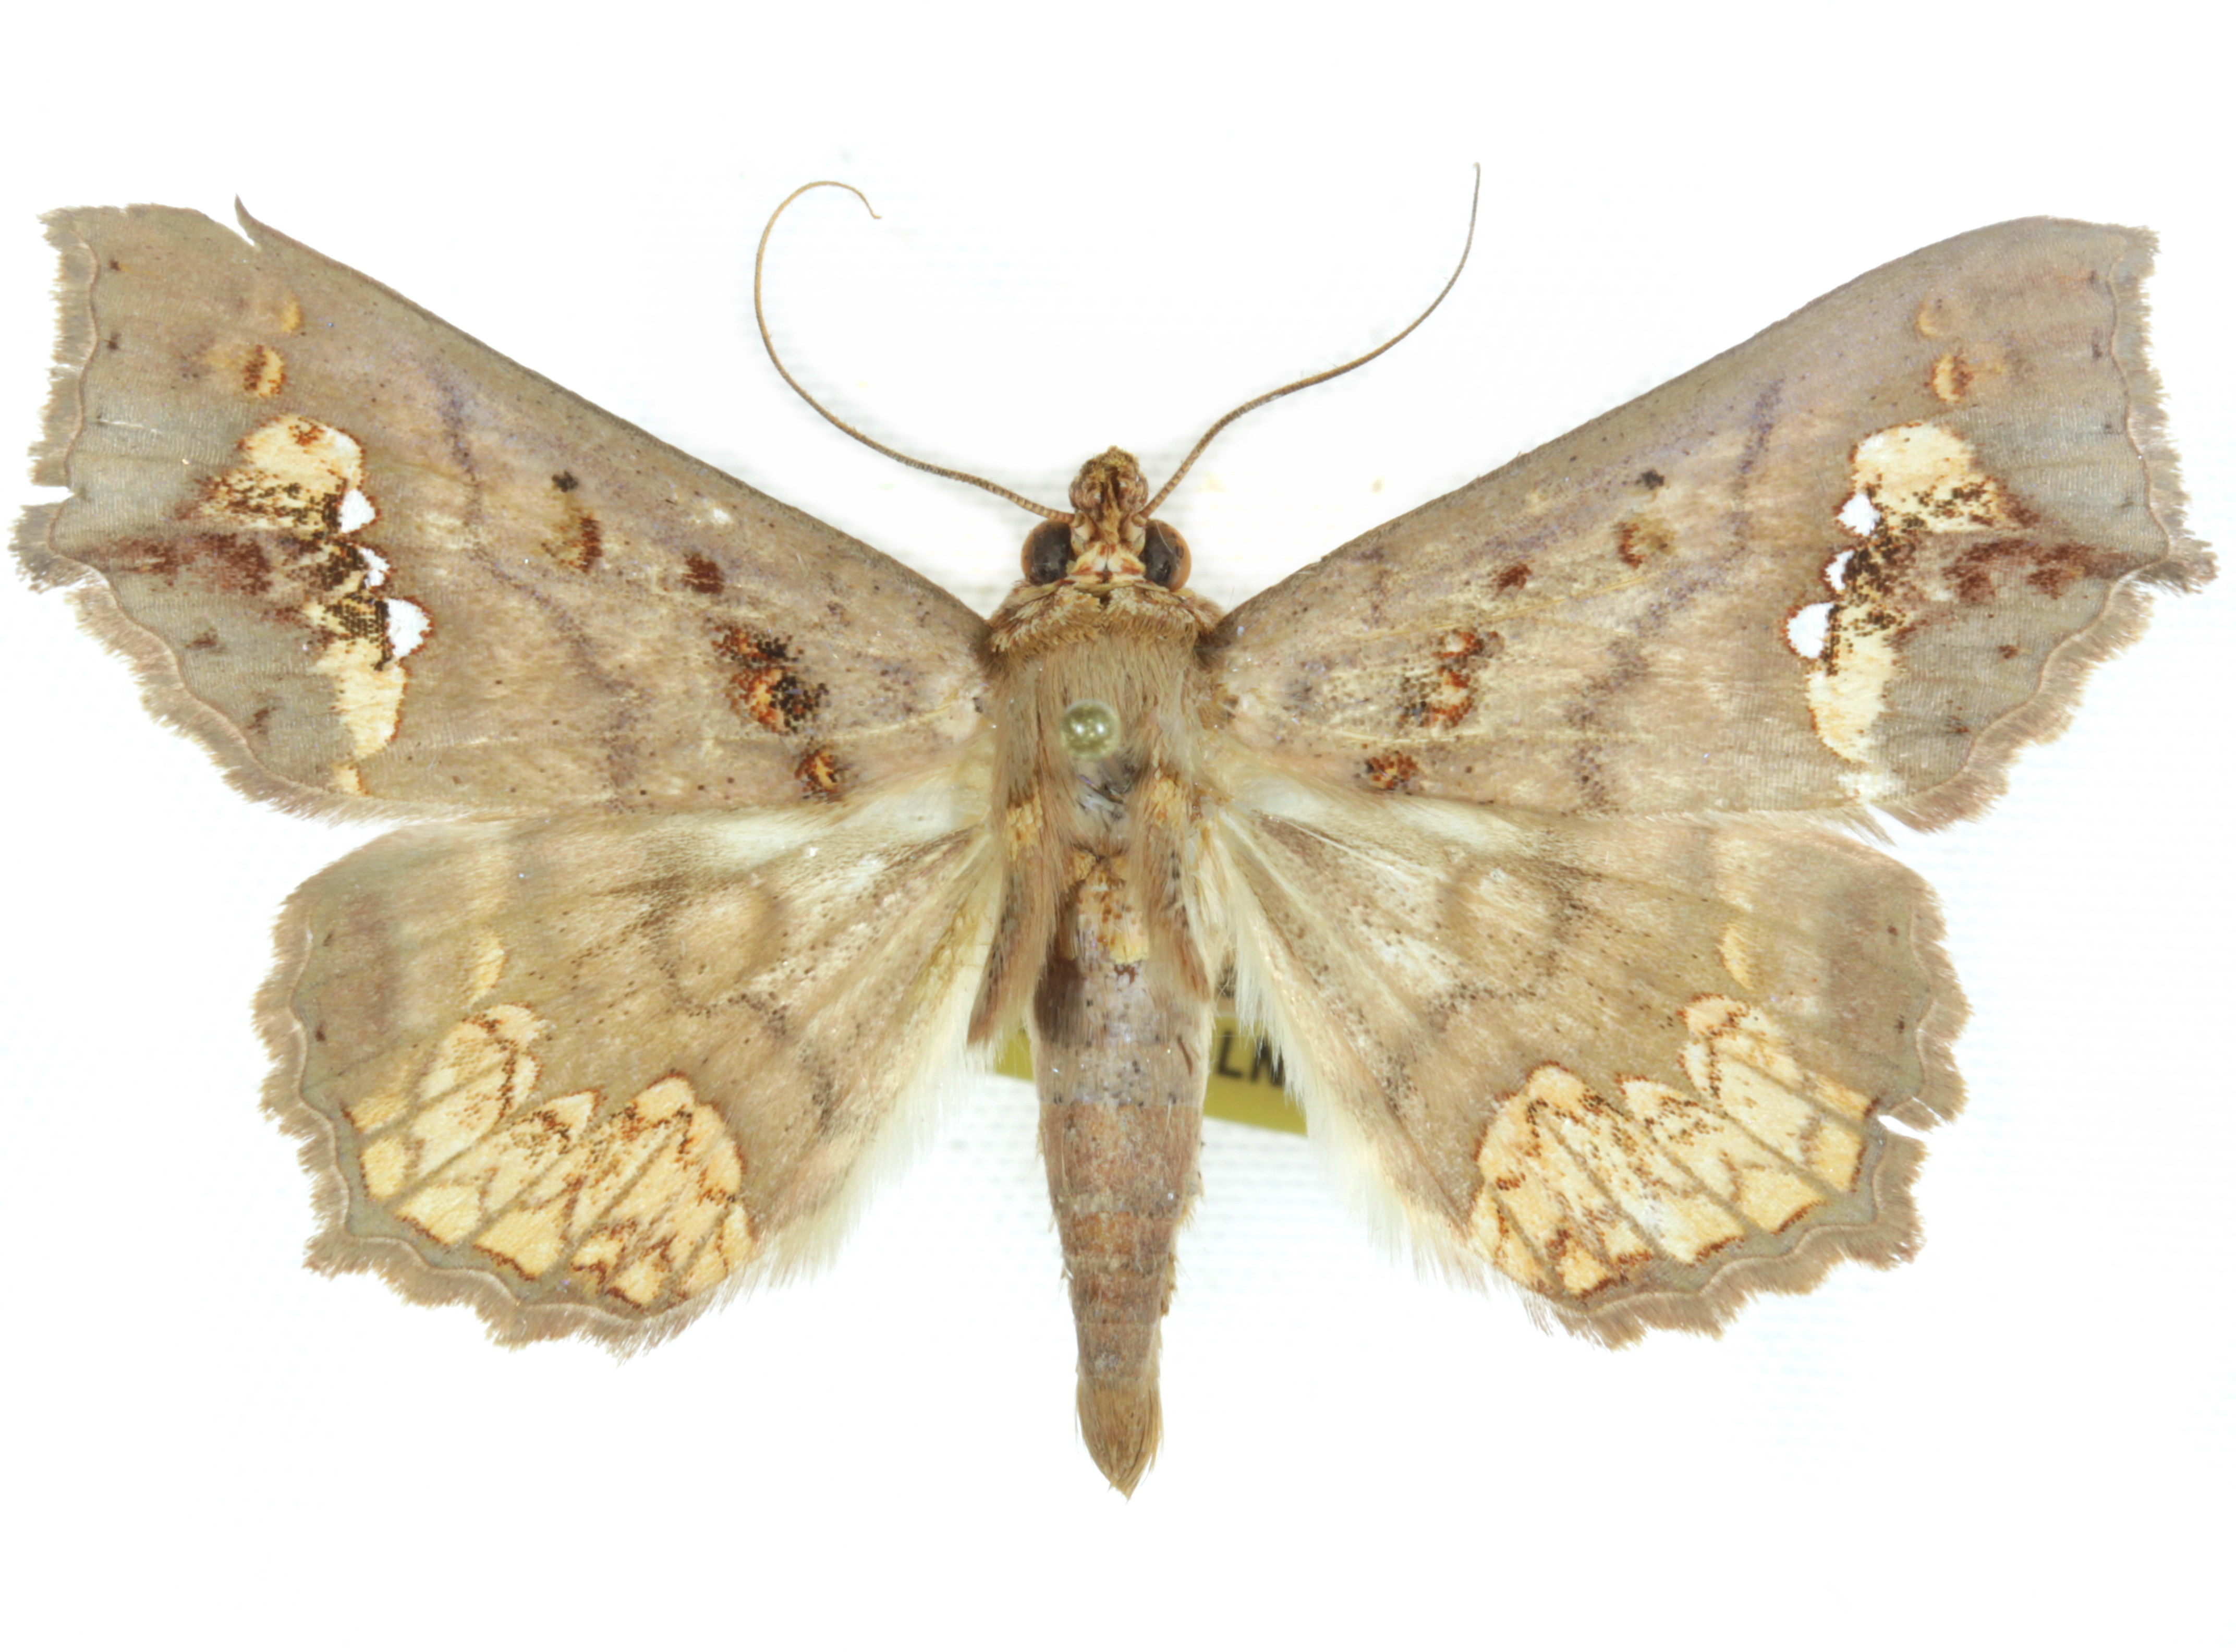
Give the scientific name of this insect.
Lopharthrum comprimens
